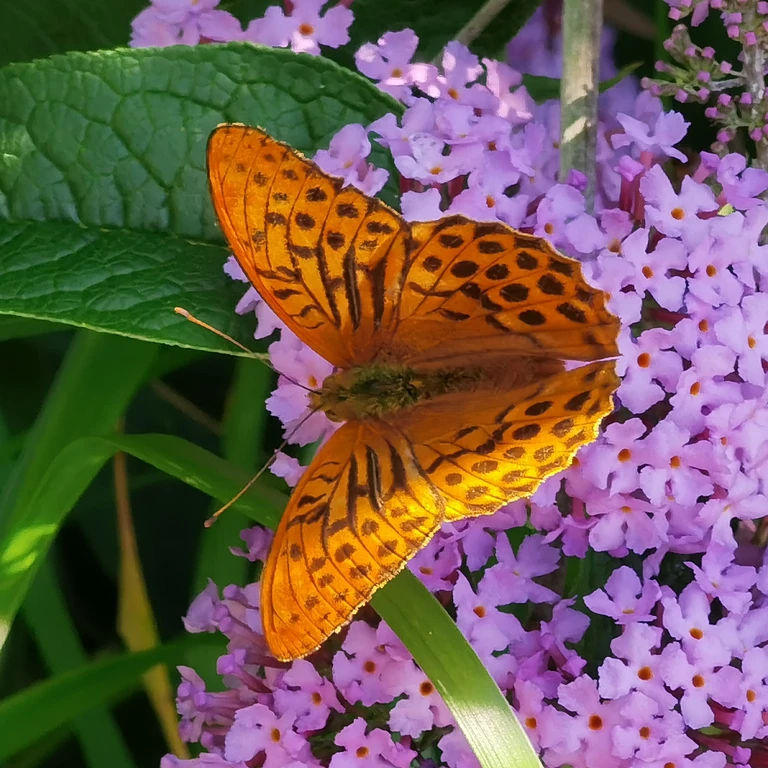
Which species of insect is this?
Argynnis paphia
